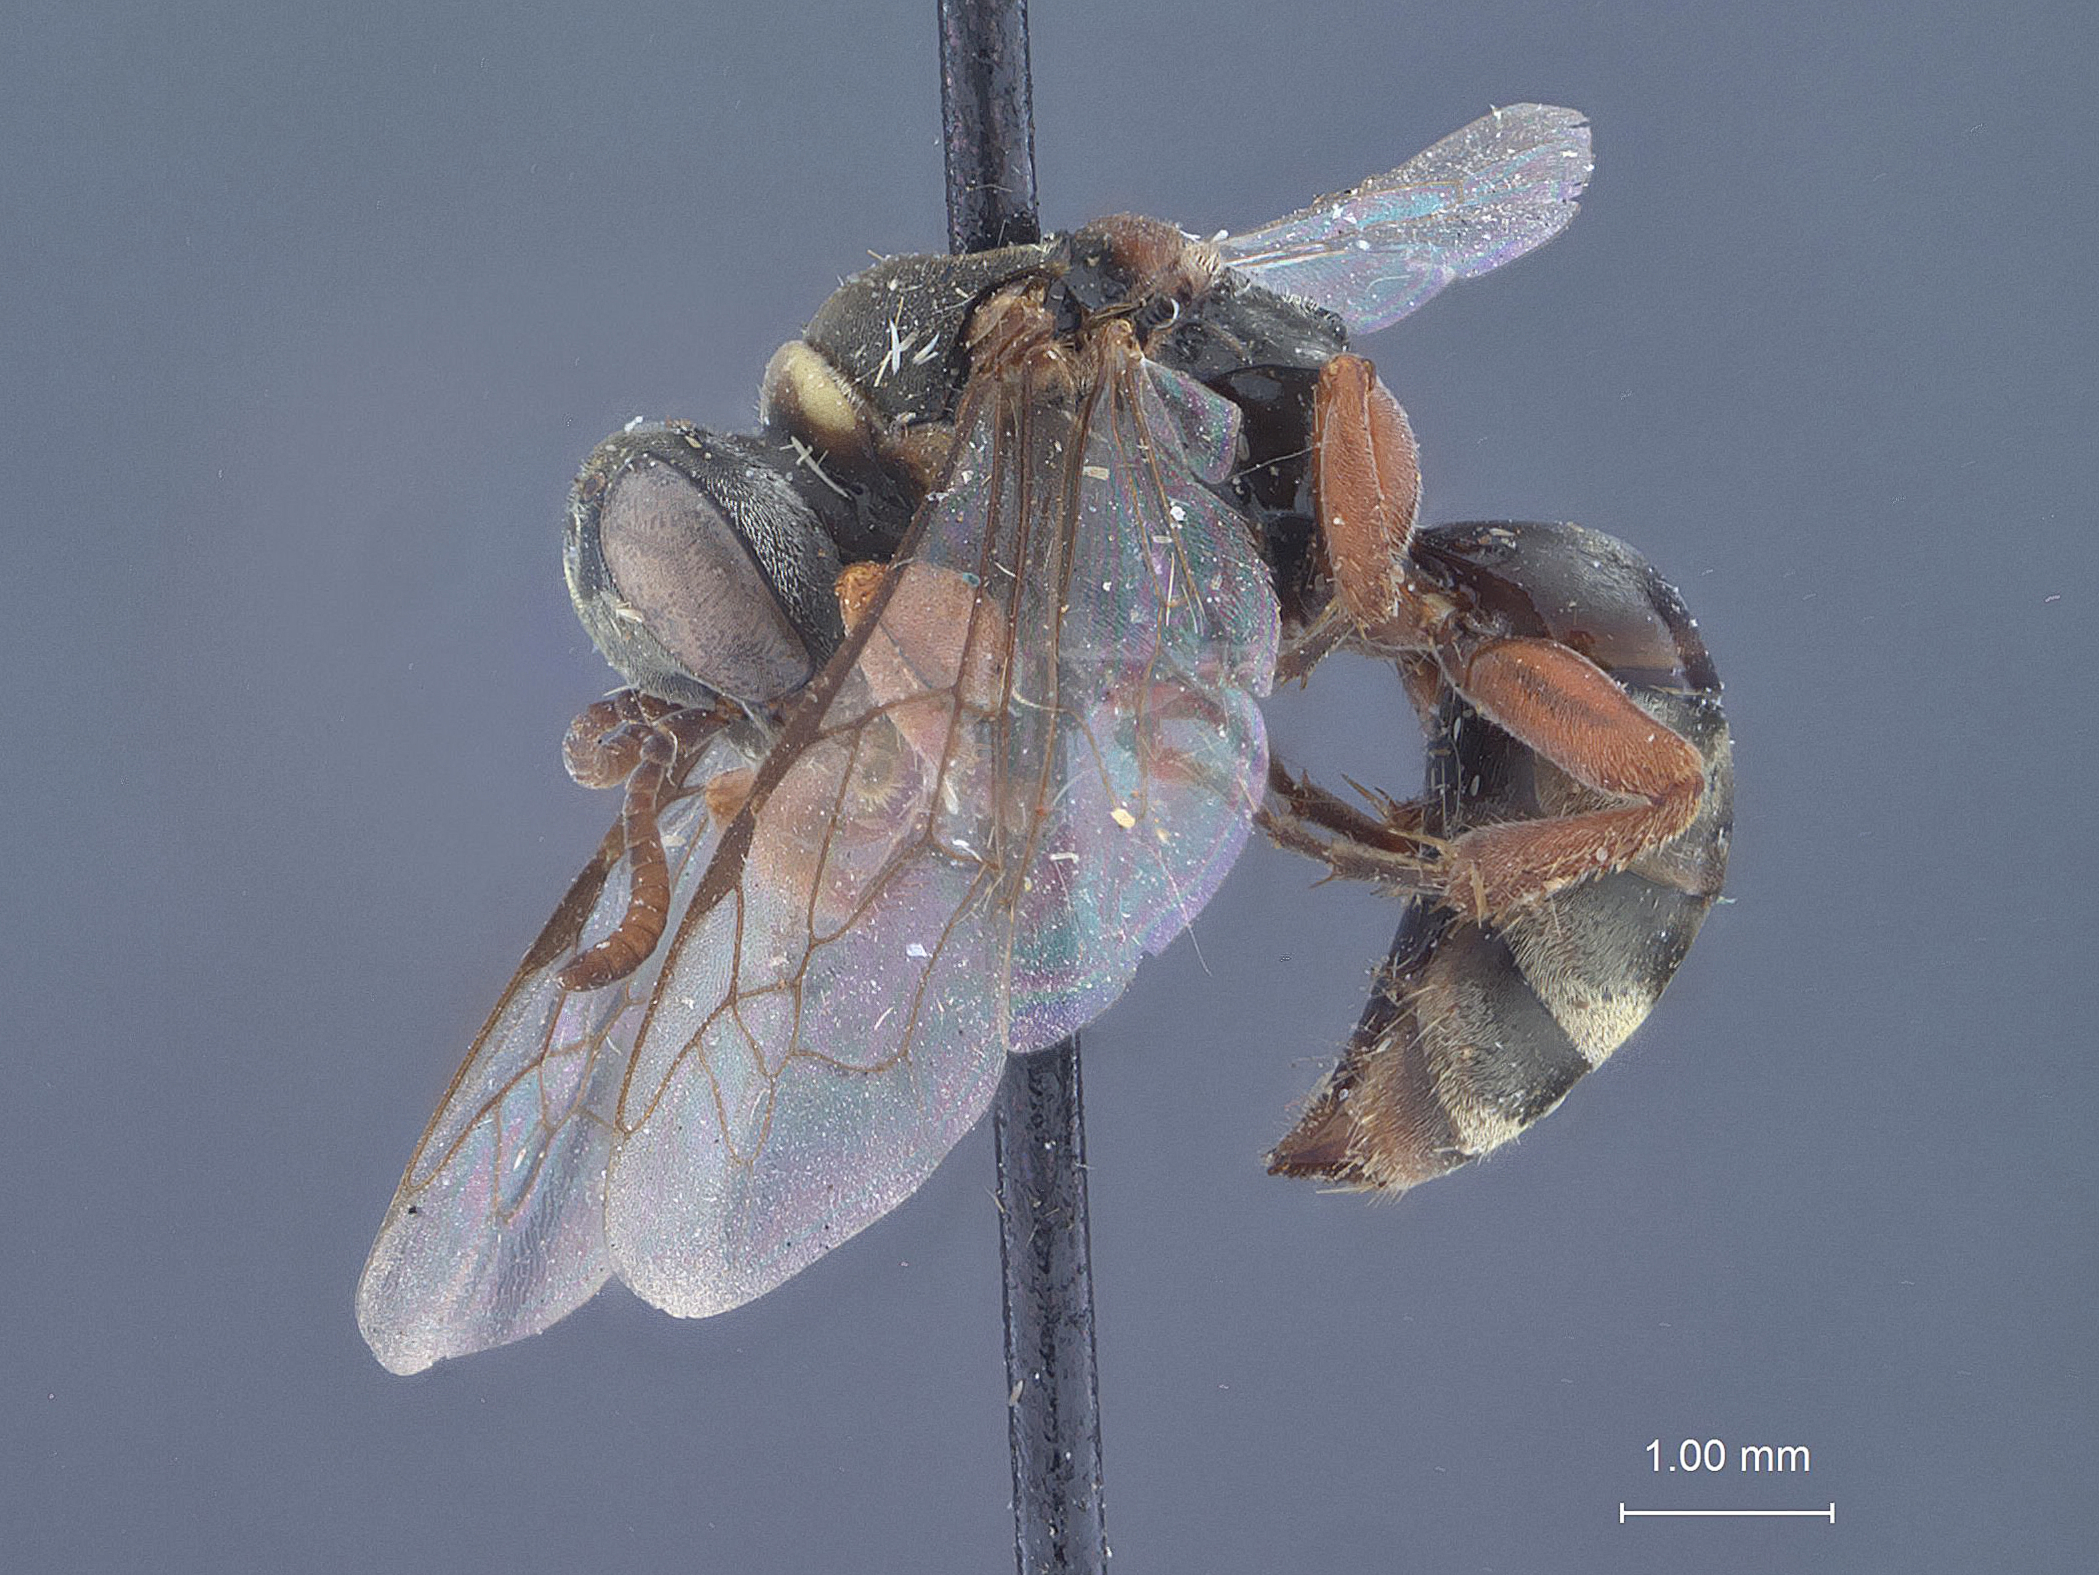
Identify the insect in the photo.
Zoyphium rufipes
